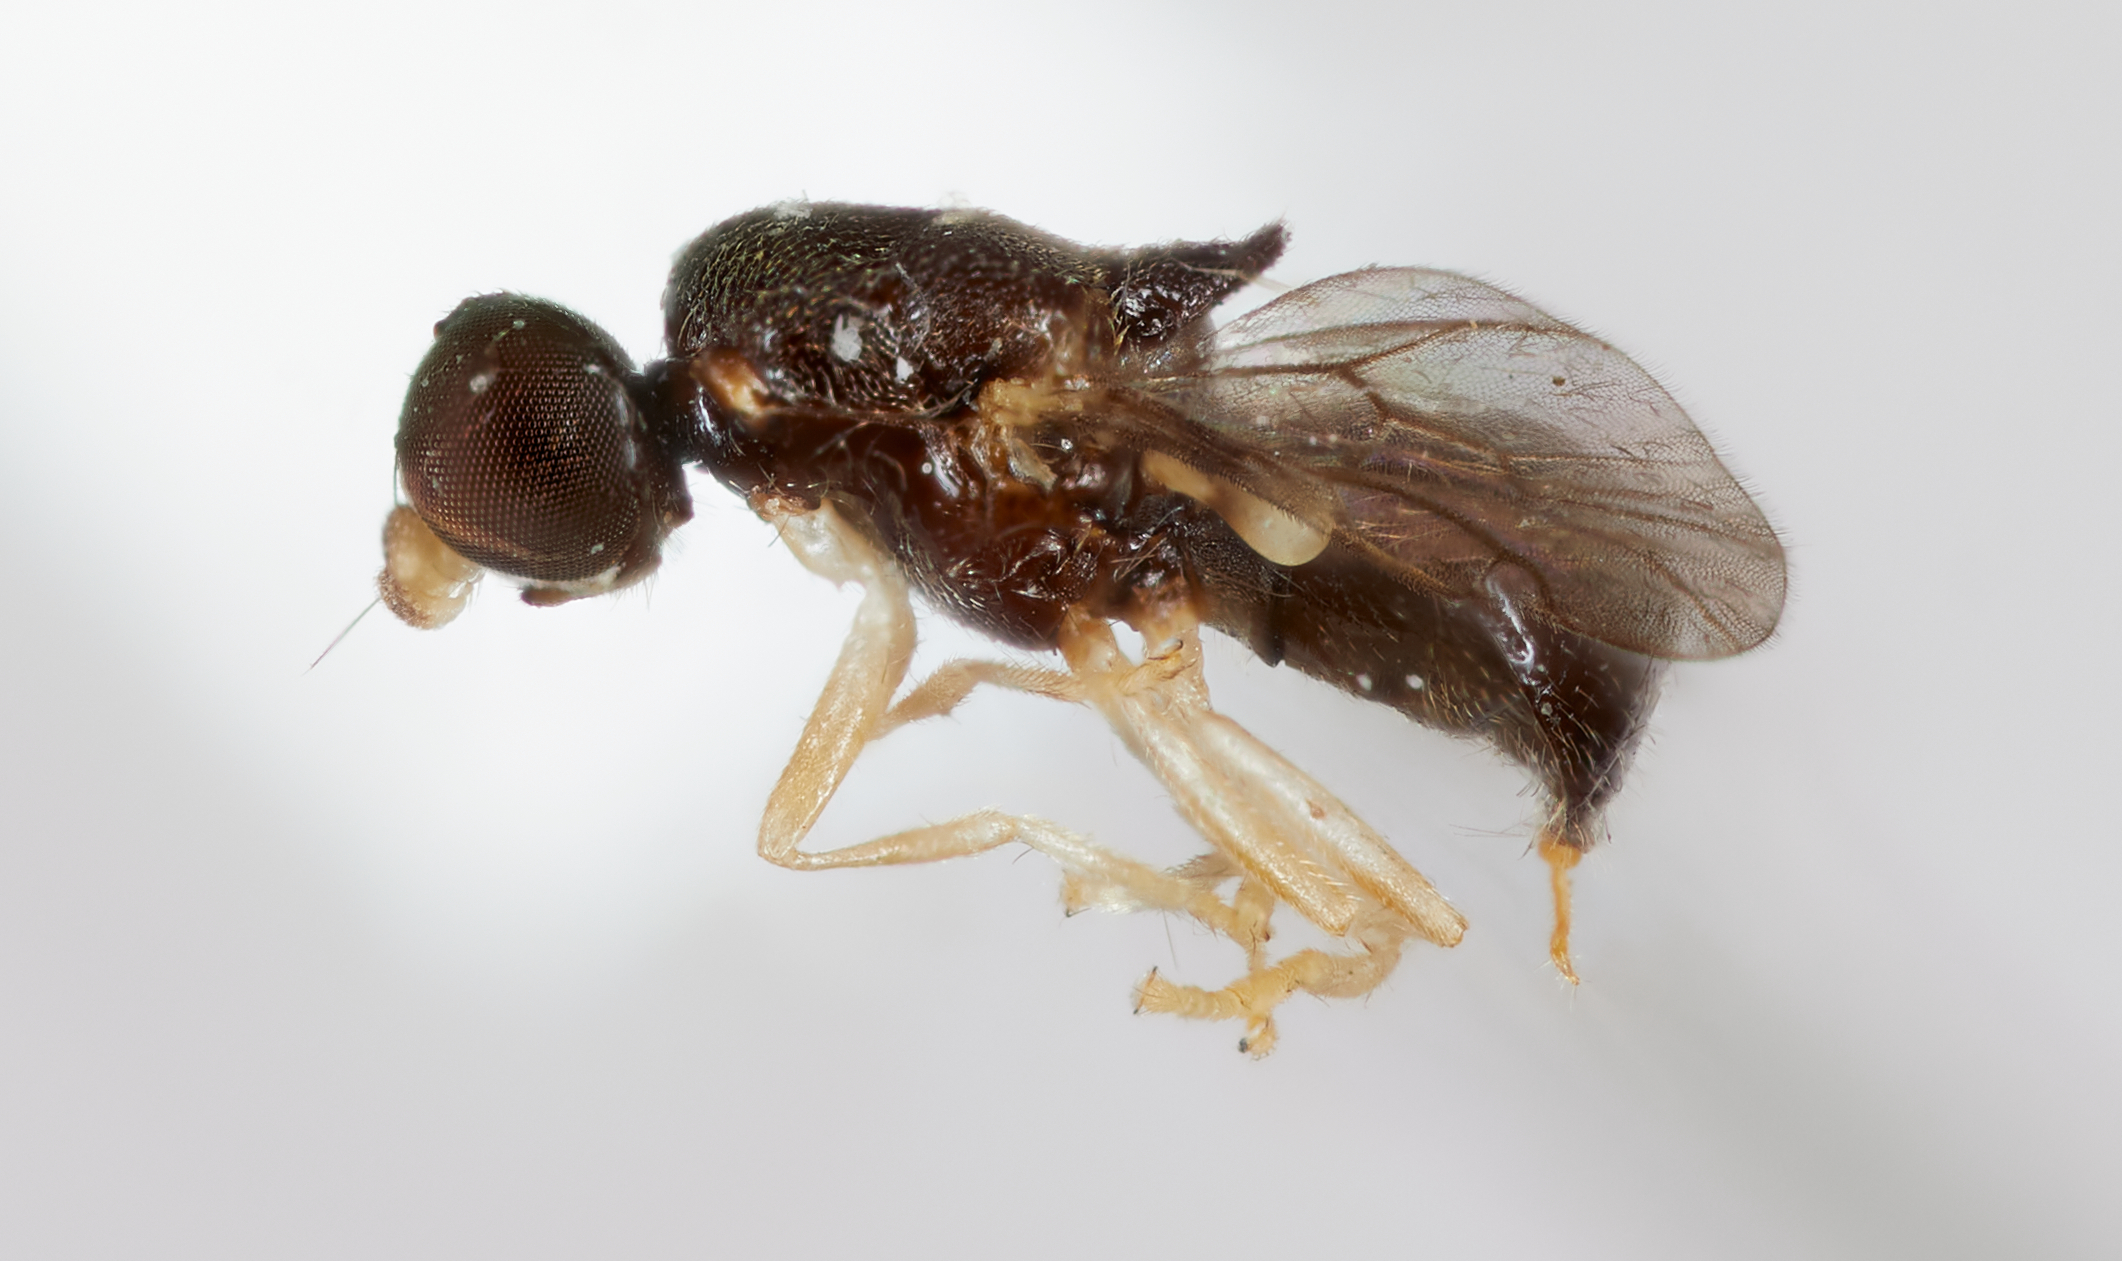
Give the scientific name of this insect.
Psephiocera marginata
